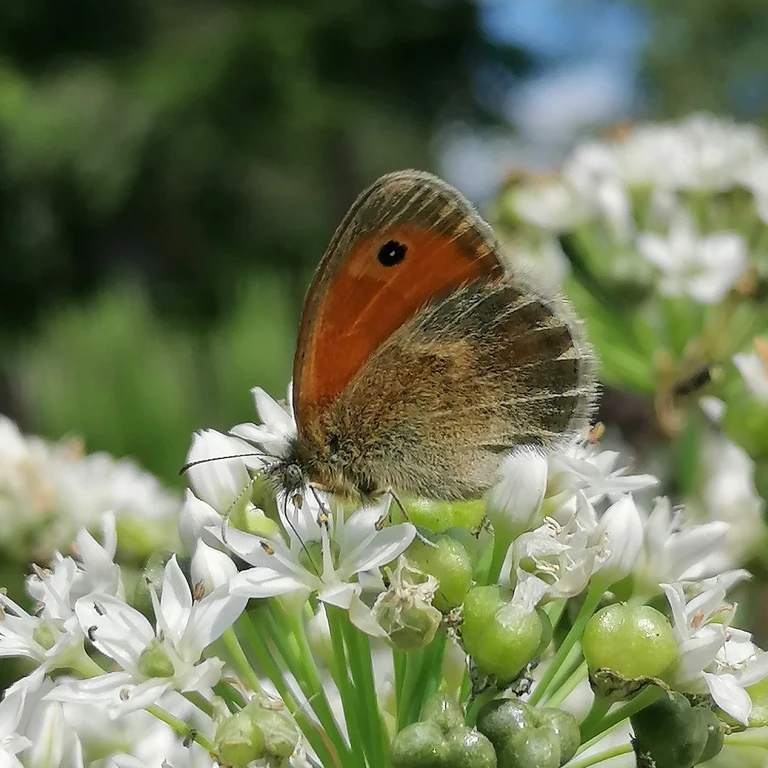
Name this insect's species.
Coenonympha pamphilus
